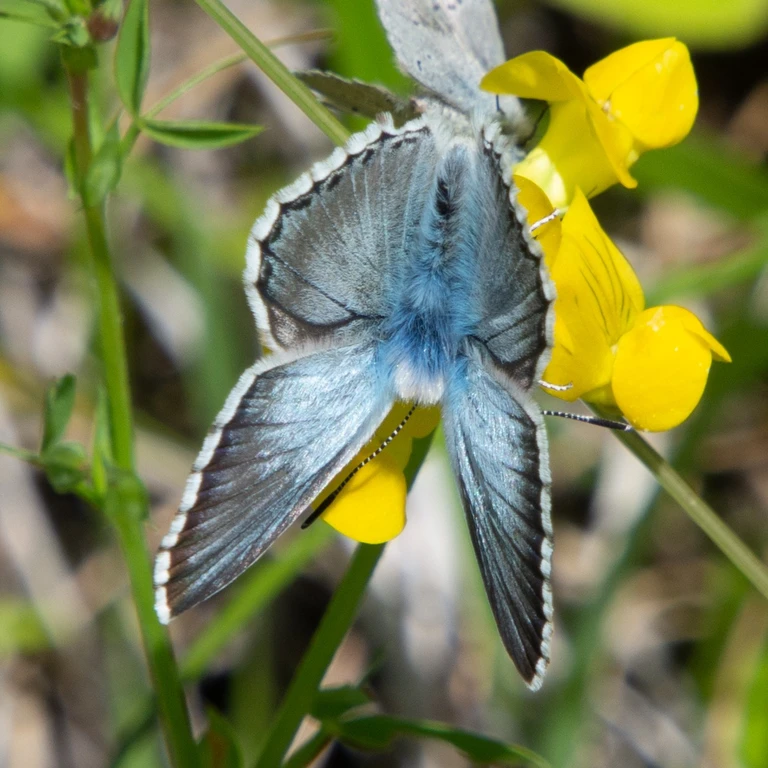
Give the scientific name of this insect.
Lysandra coridon
